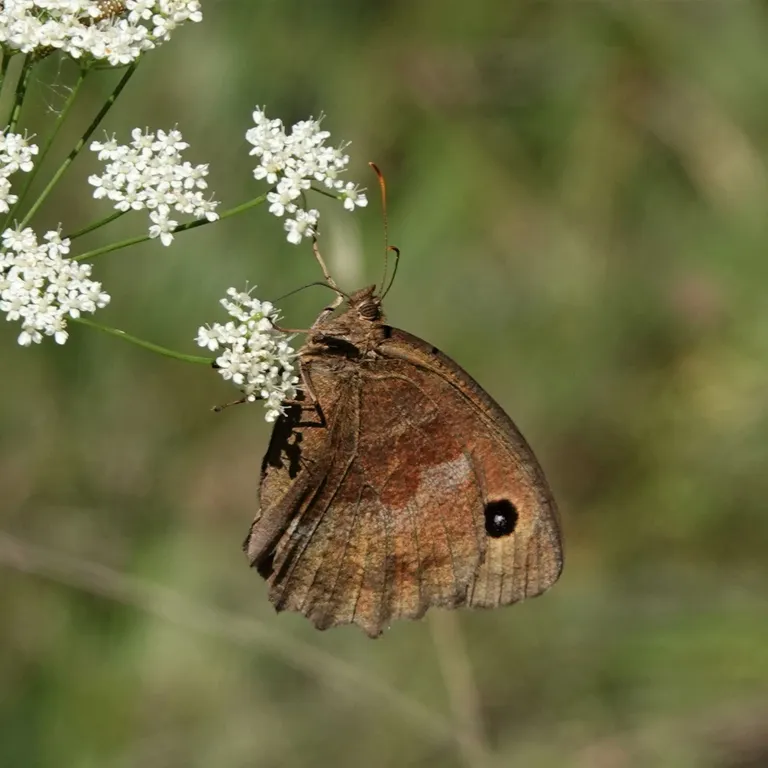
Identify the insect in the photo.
Minois dryas
